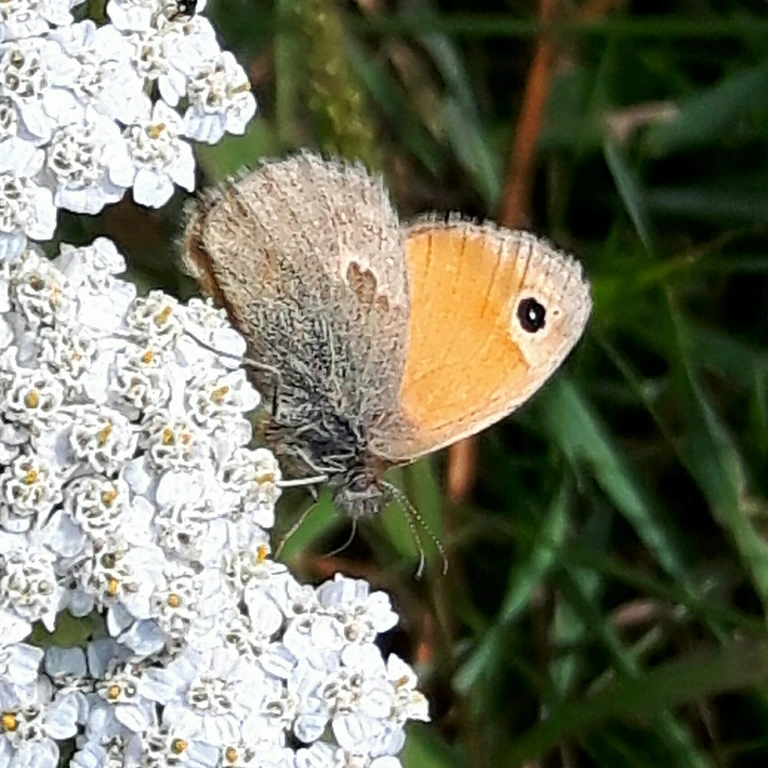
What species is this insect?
Coenonympha pamphilus
